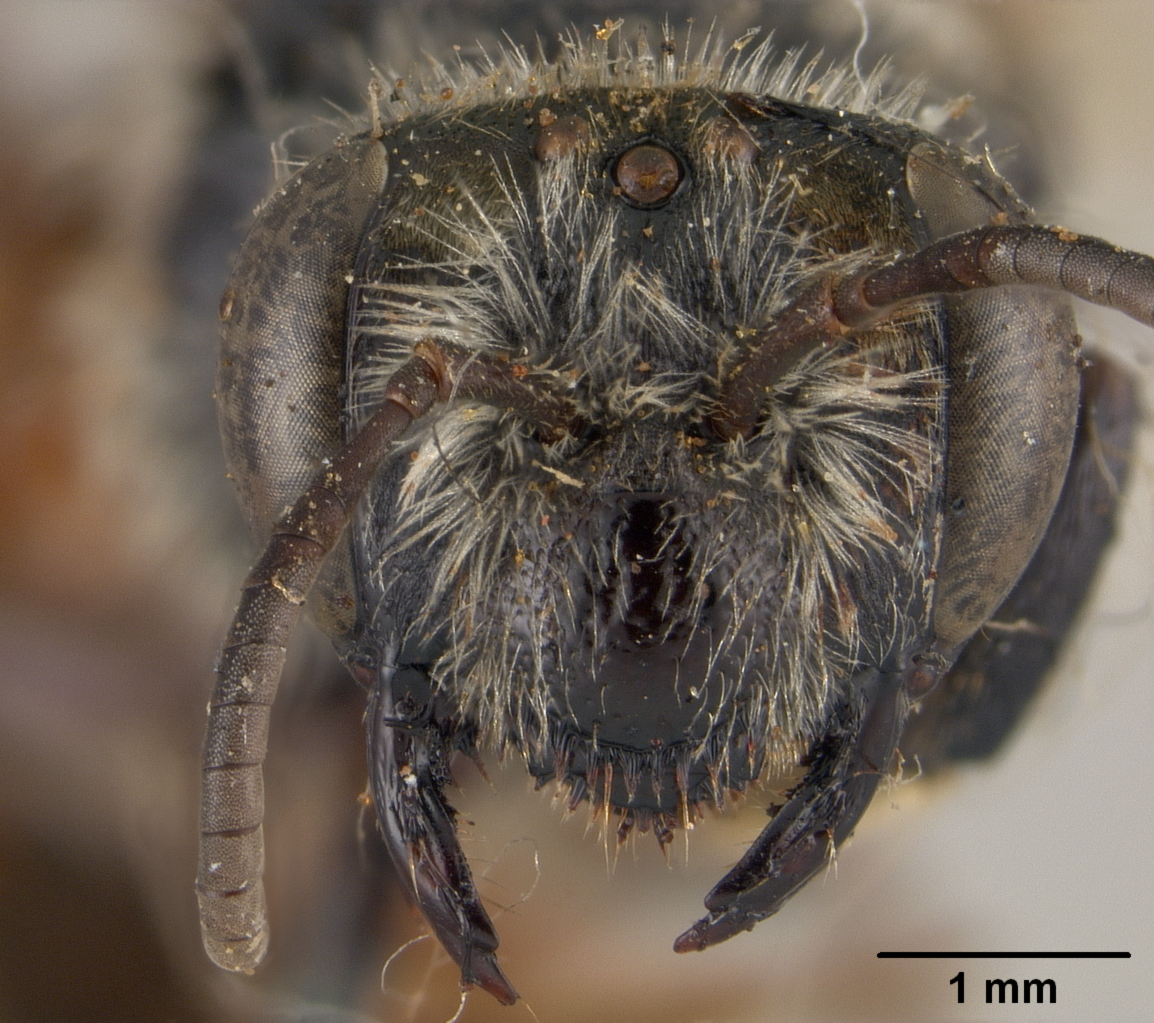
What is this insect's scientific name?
Andrena arizonensis
